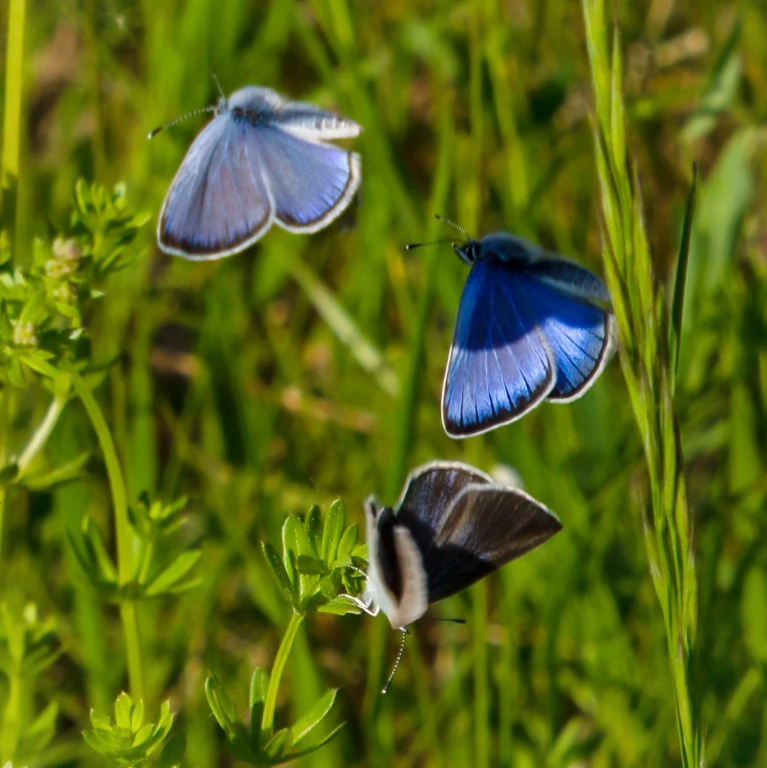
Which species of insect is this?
Glaucopsyche alexis
